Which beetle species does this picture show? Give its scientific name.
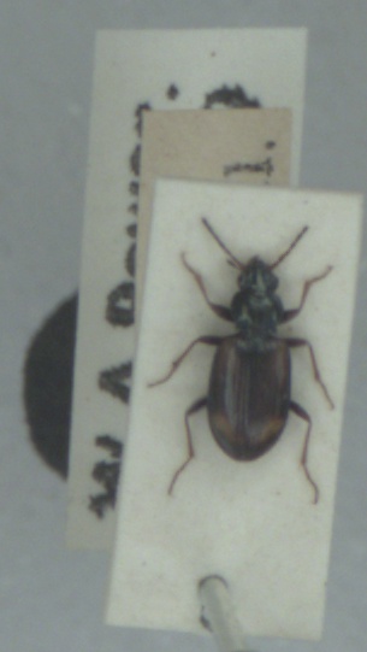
Bembidion bruxellense
